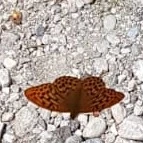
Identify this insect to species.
Argynnis paphia
